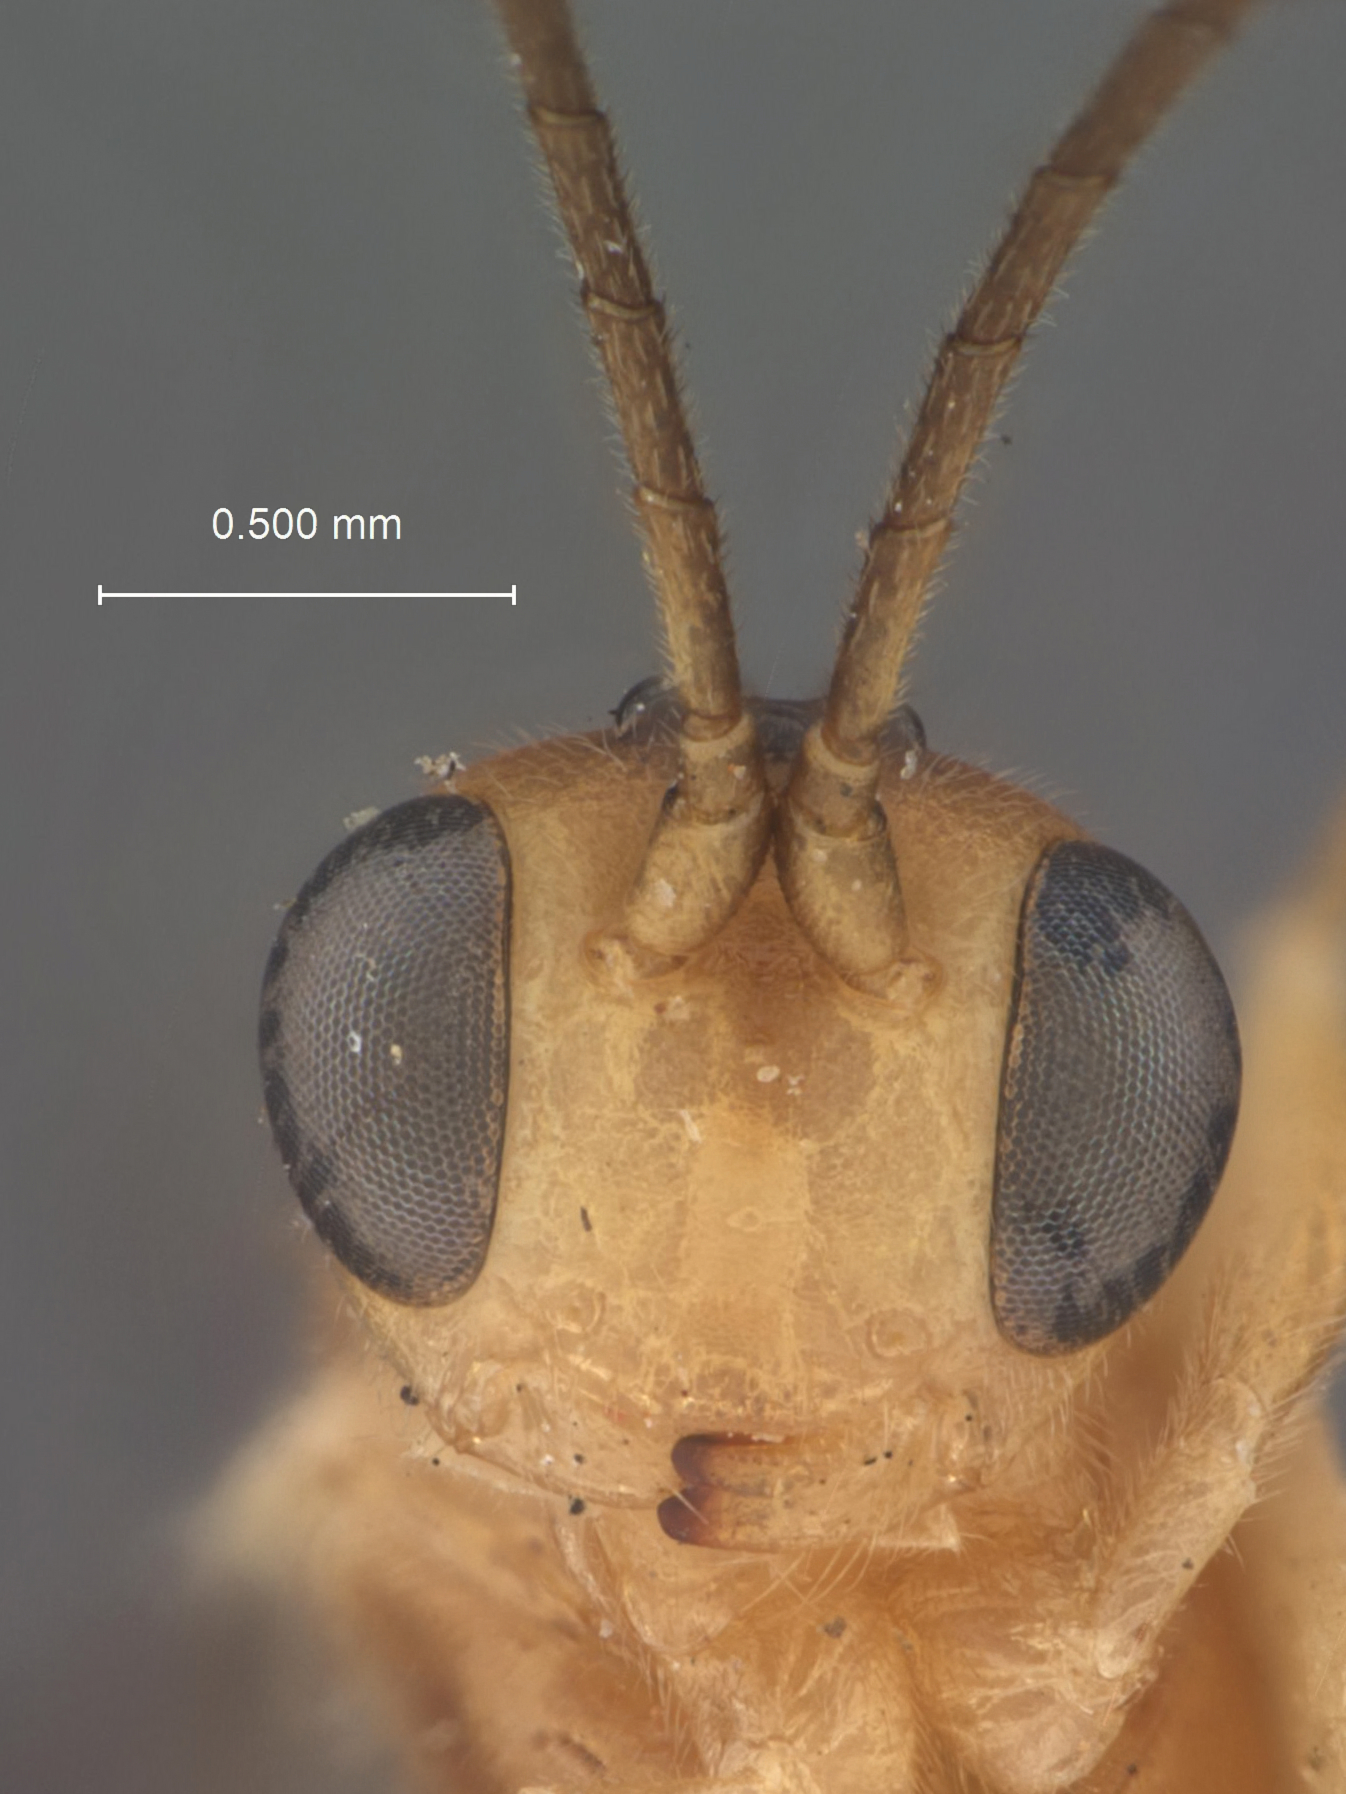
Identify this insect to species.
Homalomma caliroae
